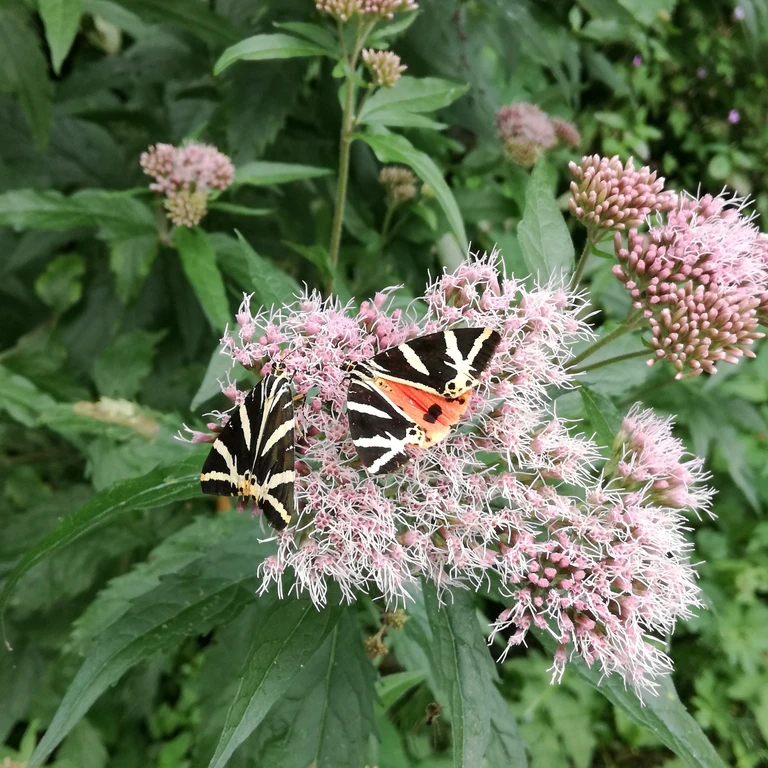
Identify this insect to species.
Euplagia quadripunctaria
